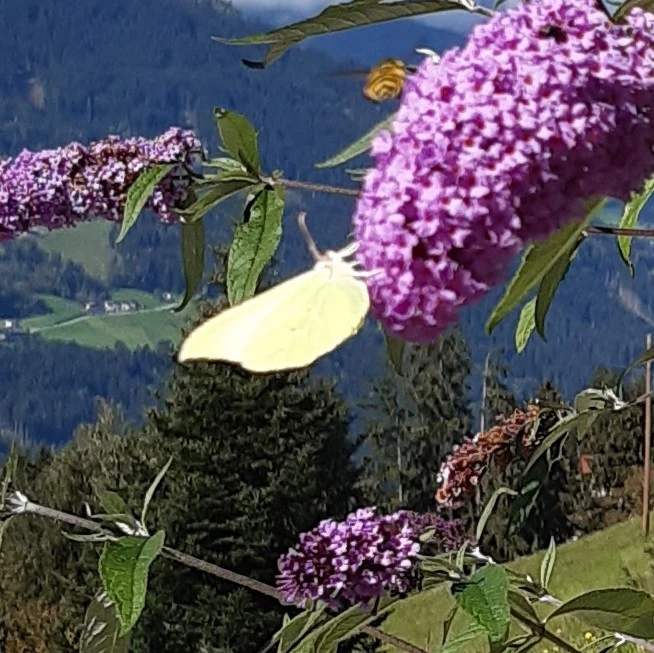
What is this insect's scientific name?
Gonepteryx rhamni
